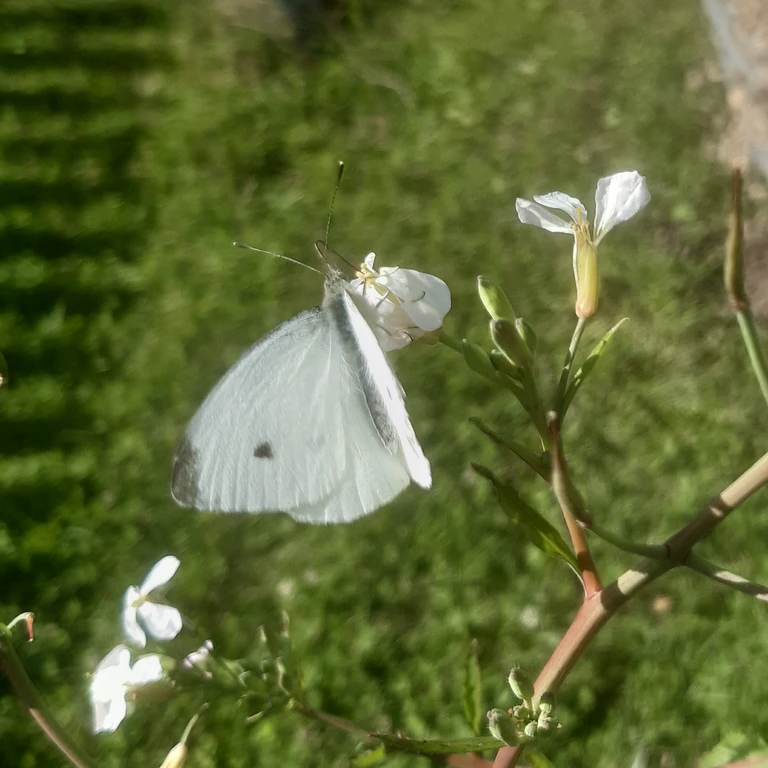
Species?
Pieris rapae
